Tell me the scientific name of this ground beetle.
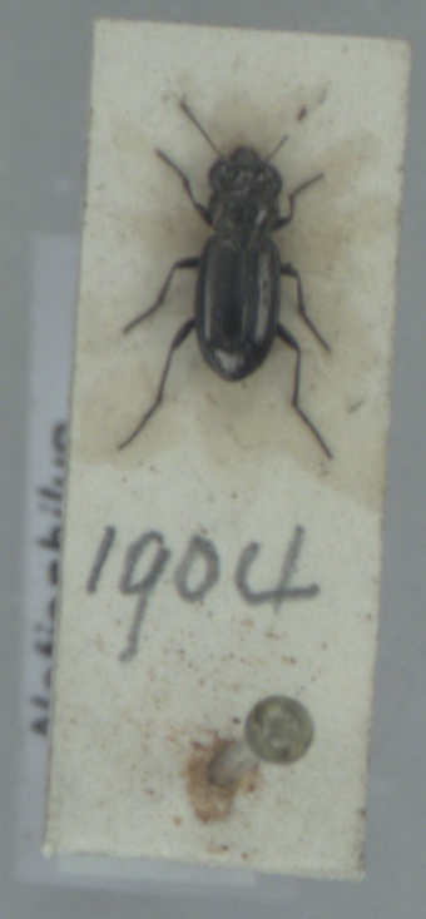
Notiophilus palustris
